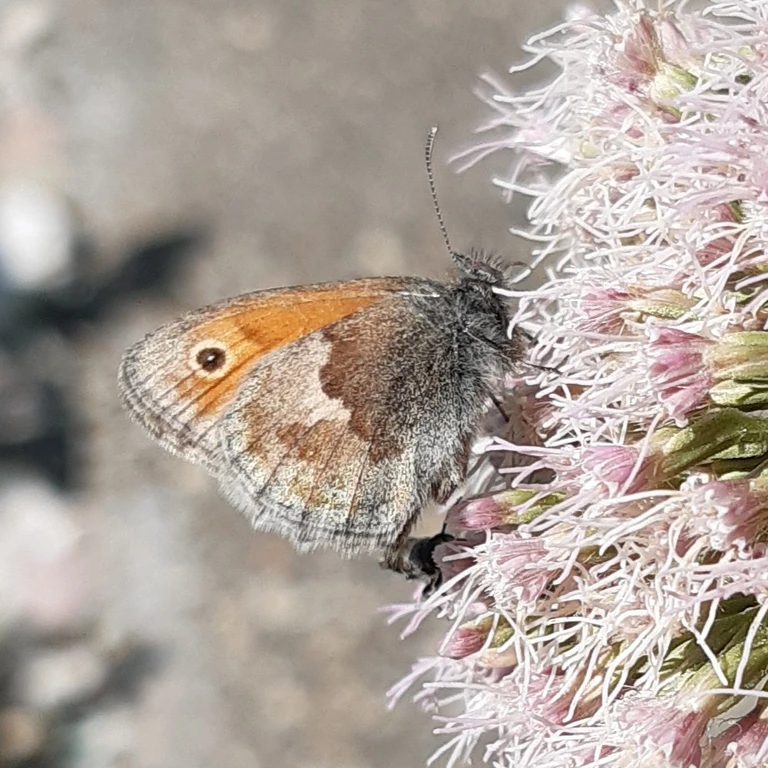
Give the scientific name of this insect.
Coenonympha pamphilus
